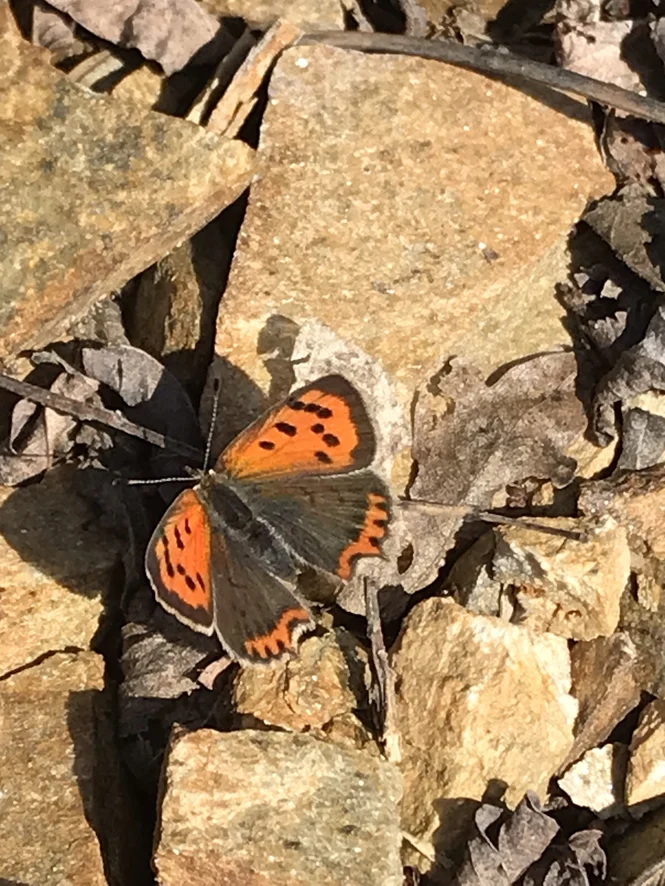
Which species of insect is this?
Lycaena phlaeas
